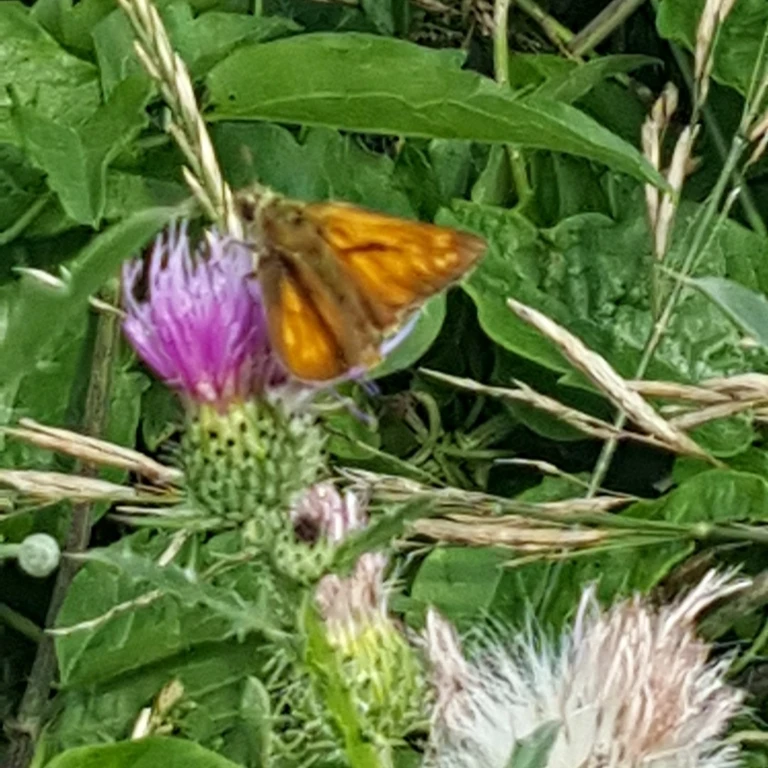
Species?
Ochlodes sylvanus (also Ochlodes venata)
